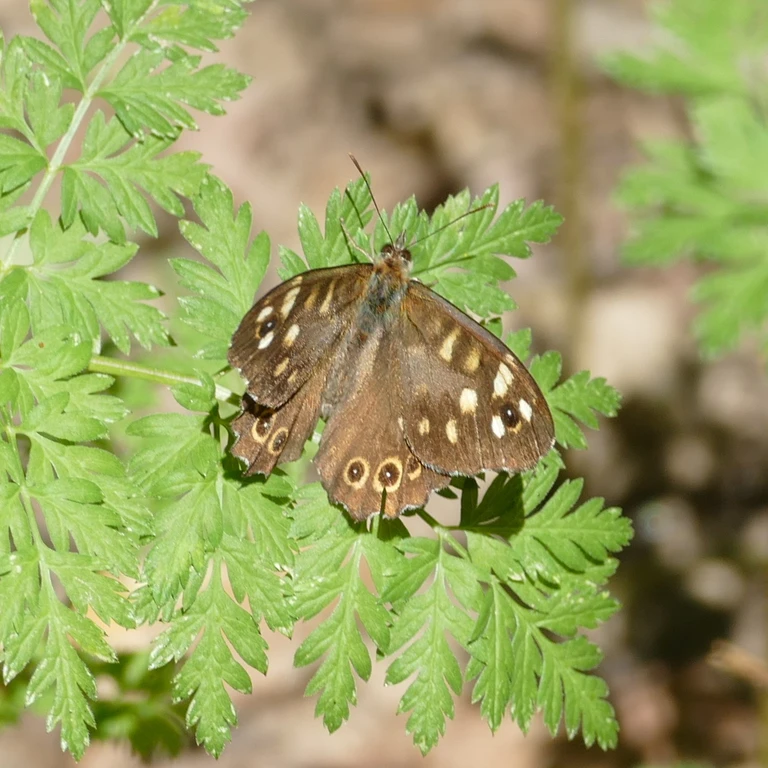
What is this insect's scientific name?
Pararge aegeria
